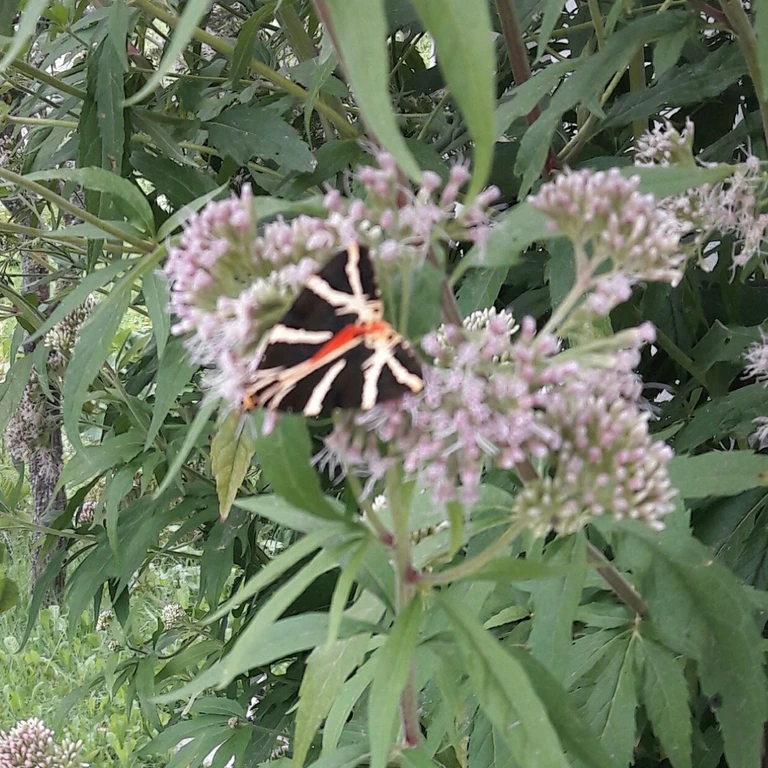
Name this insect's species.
Euplagia quadripunctaria
